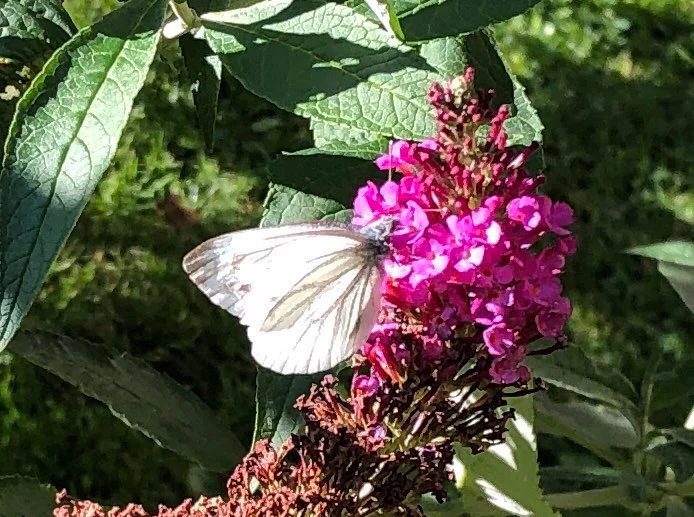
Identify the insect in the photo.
Pieris napi
